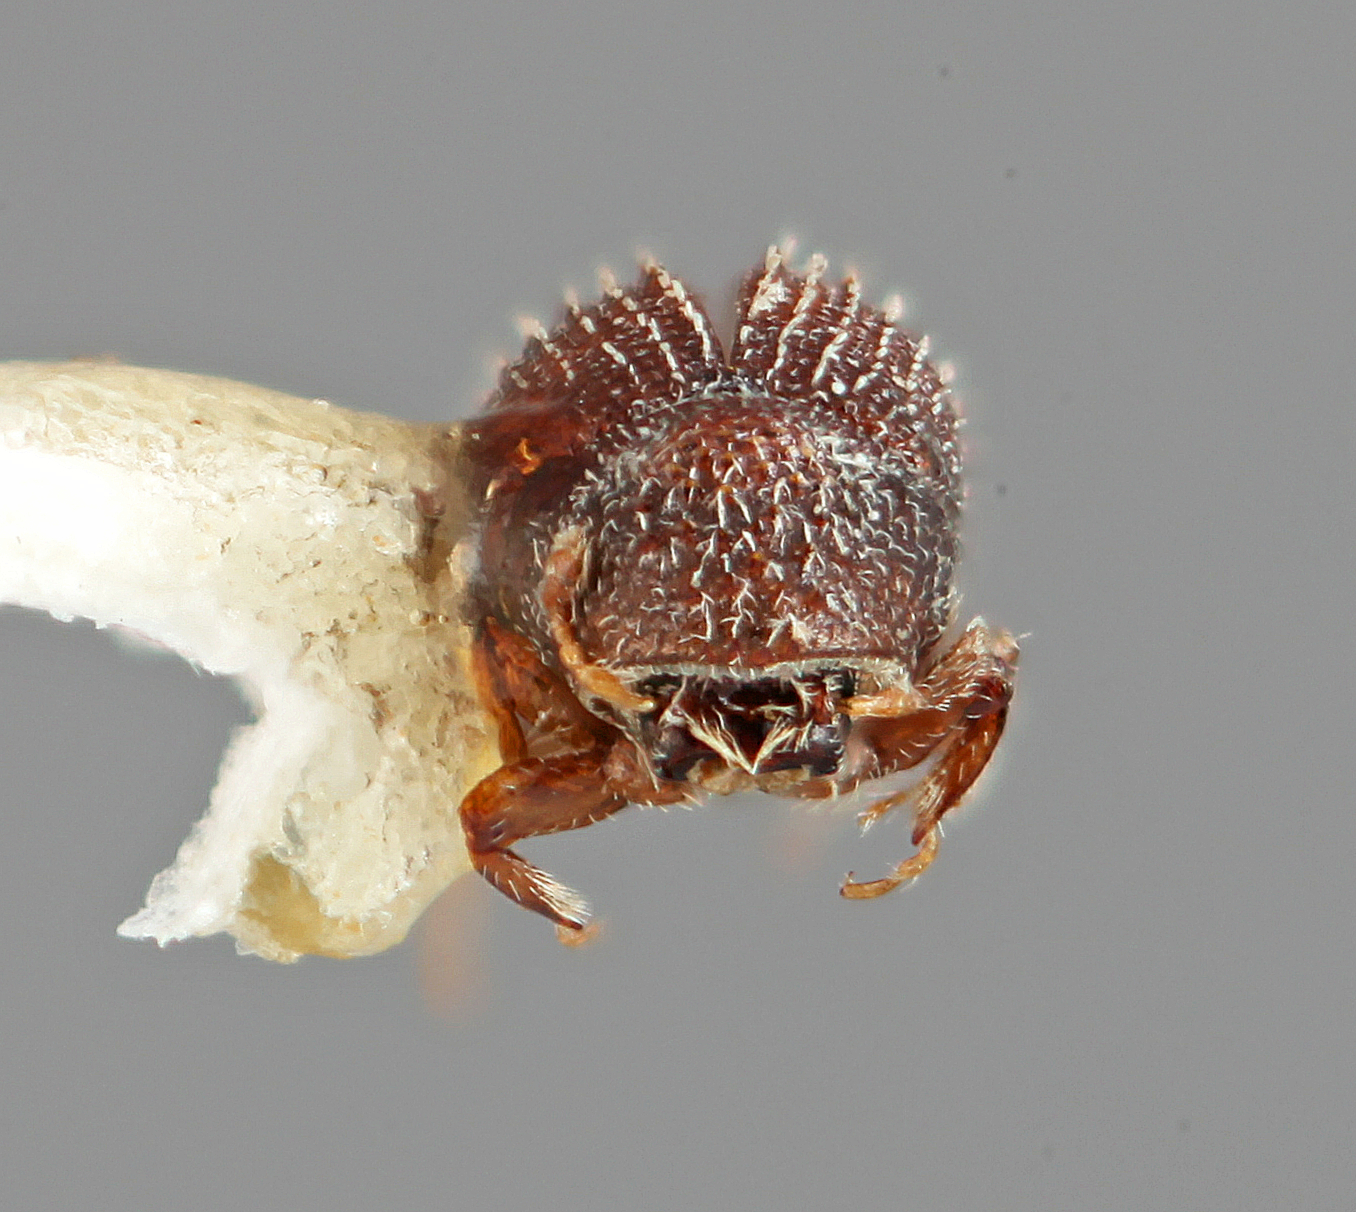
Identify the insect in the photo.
Pseudothysanoes multispinatus
